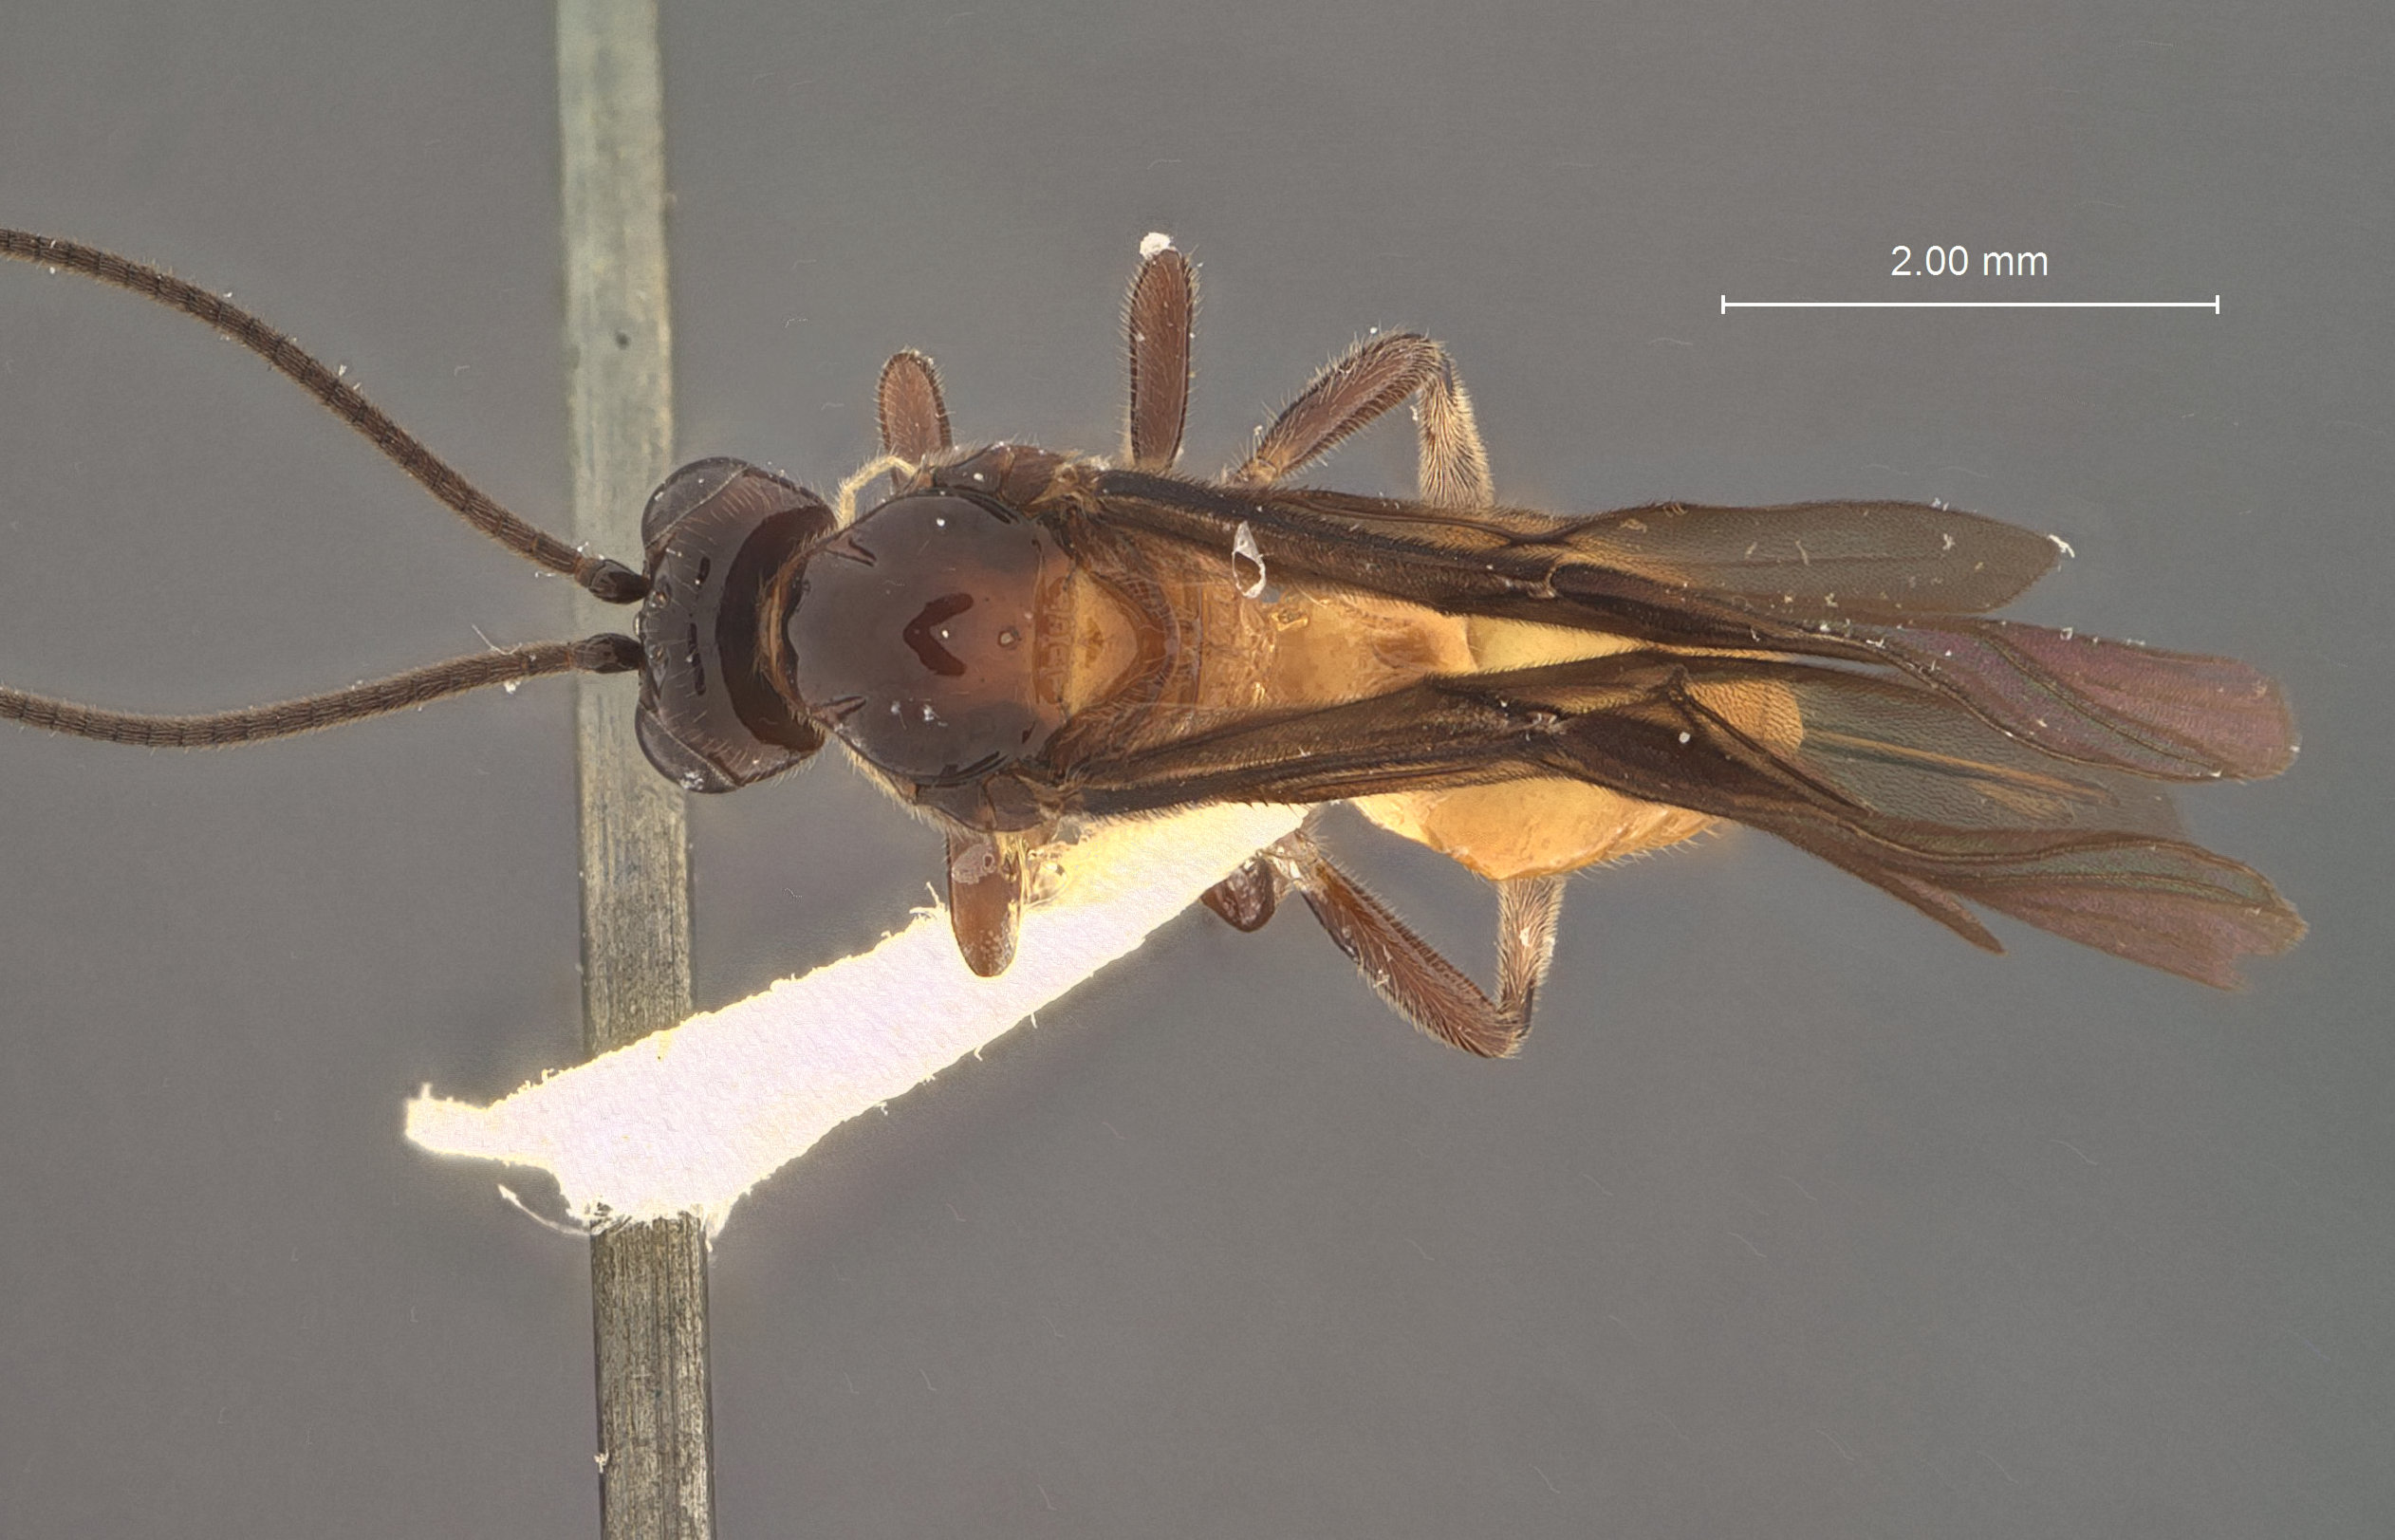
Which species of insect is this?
Opius divergens
